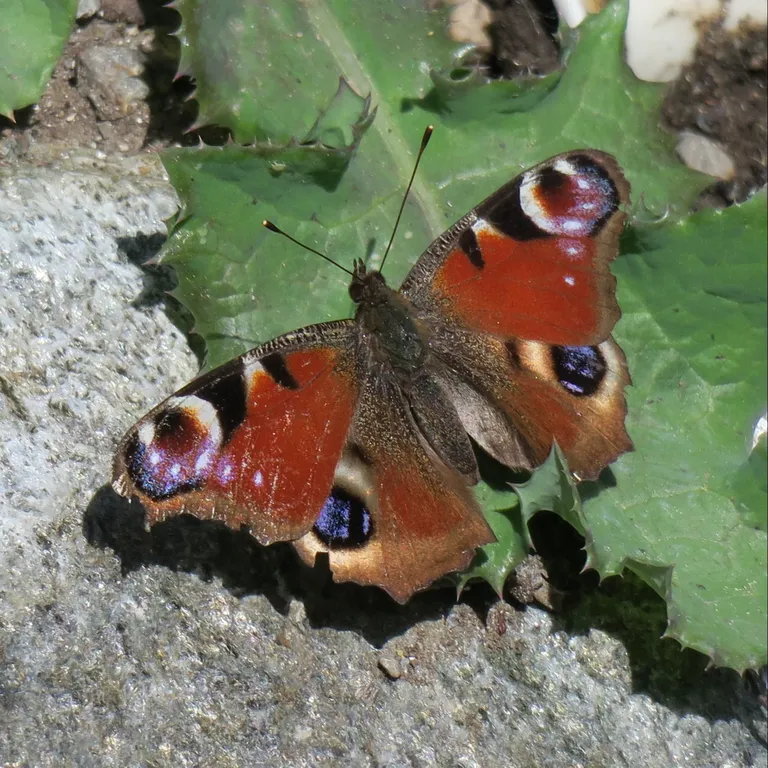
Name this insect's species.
Aglais io
